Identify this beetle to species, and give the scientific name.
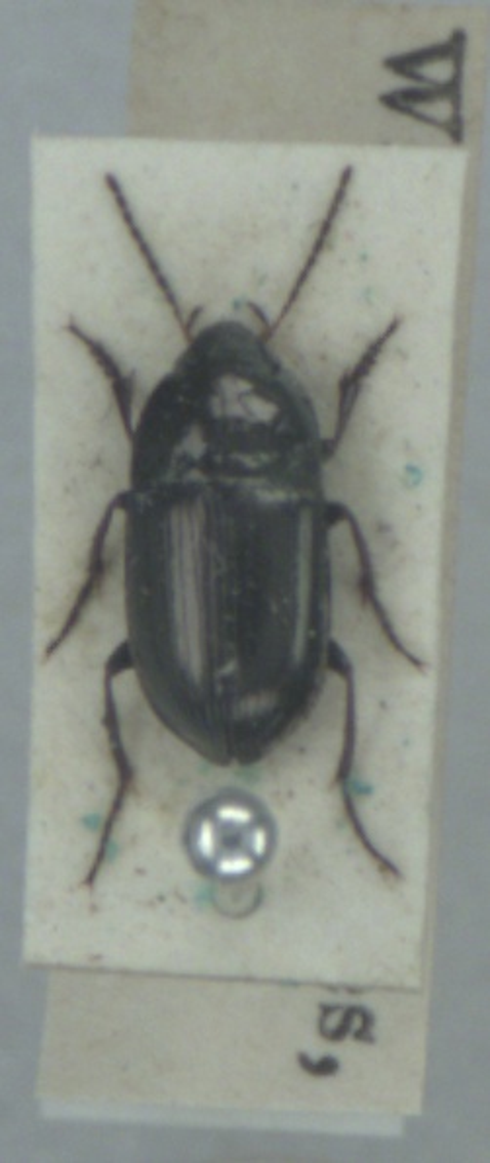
Amara communis
